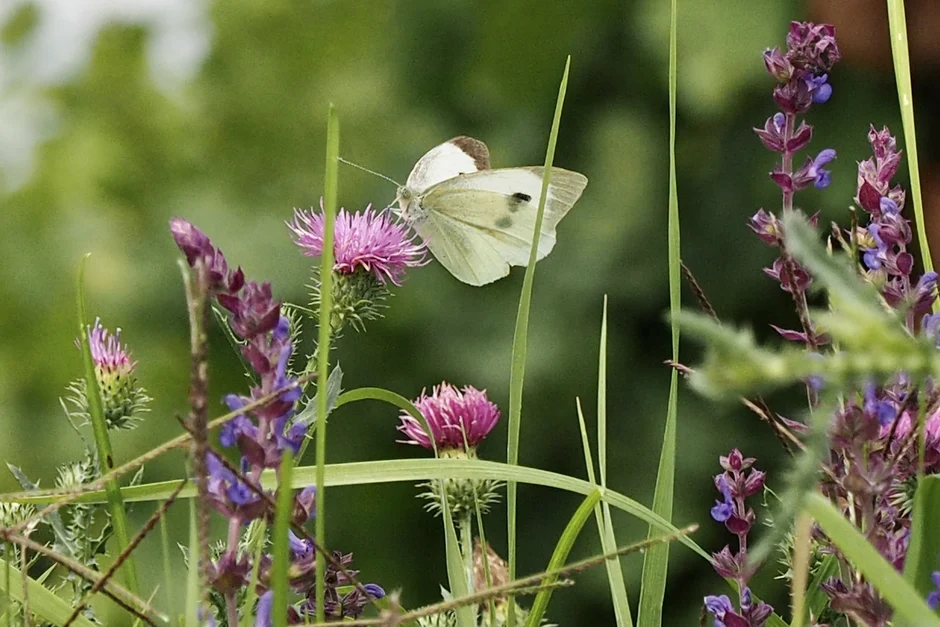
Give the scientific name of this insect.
Pieris brassicae
